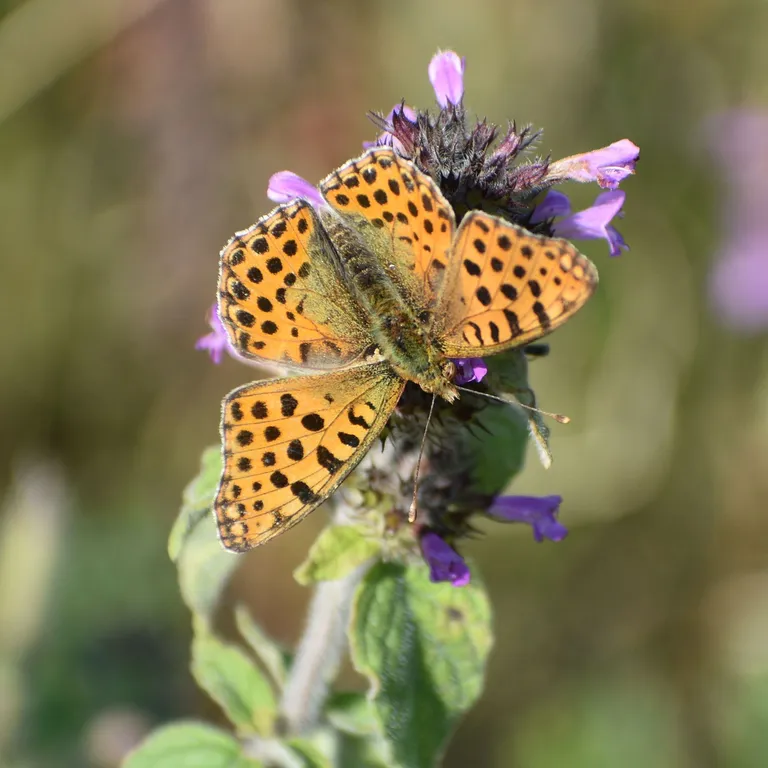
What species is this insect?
Issoria lathonia
